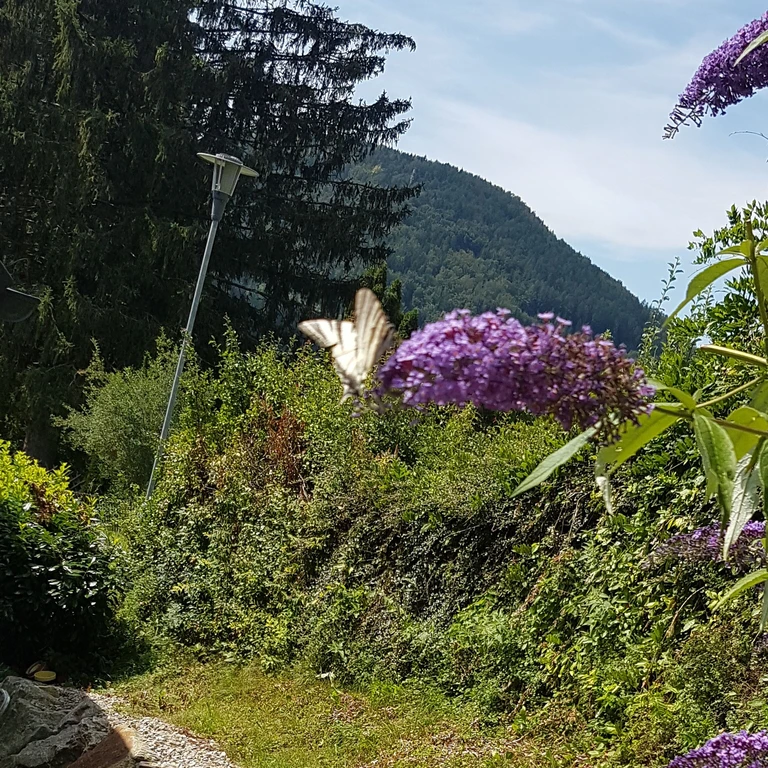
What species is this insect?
Iphiclides podalirius
